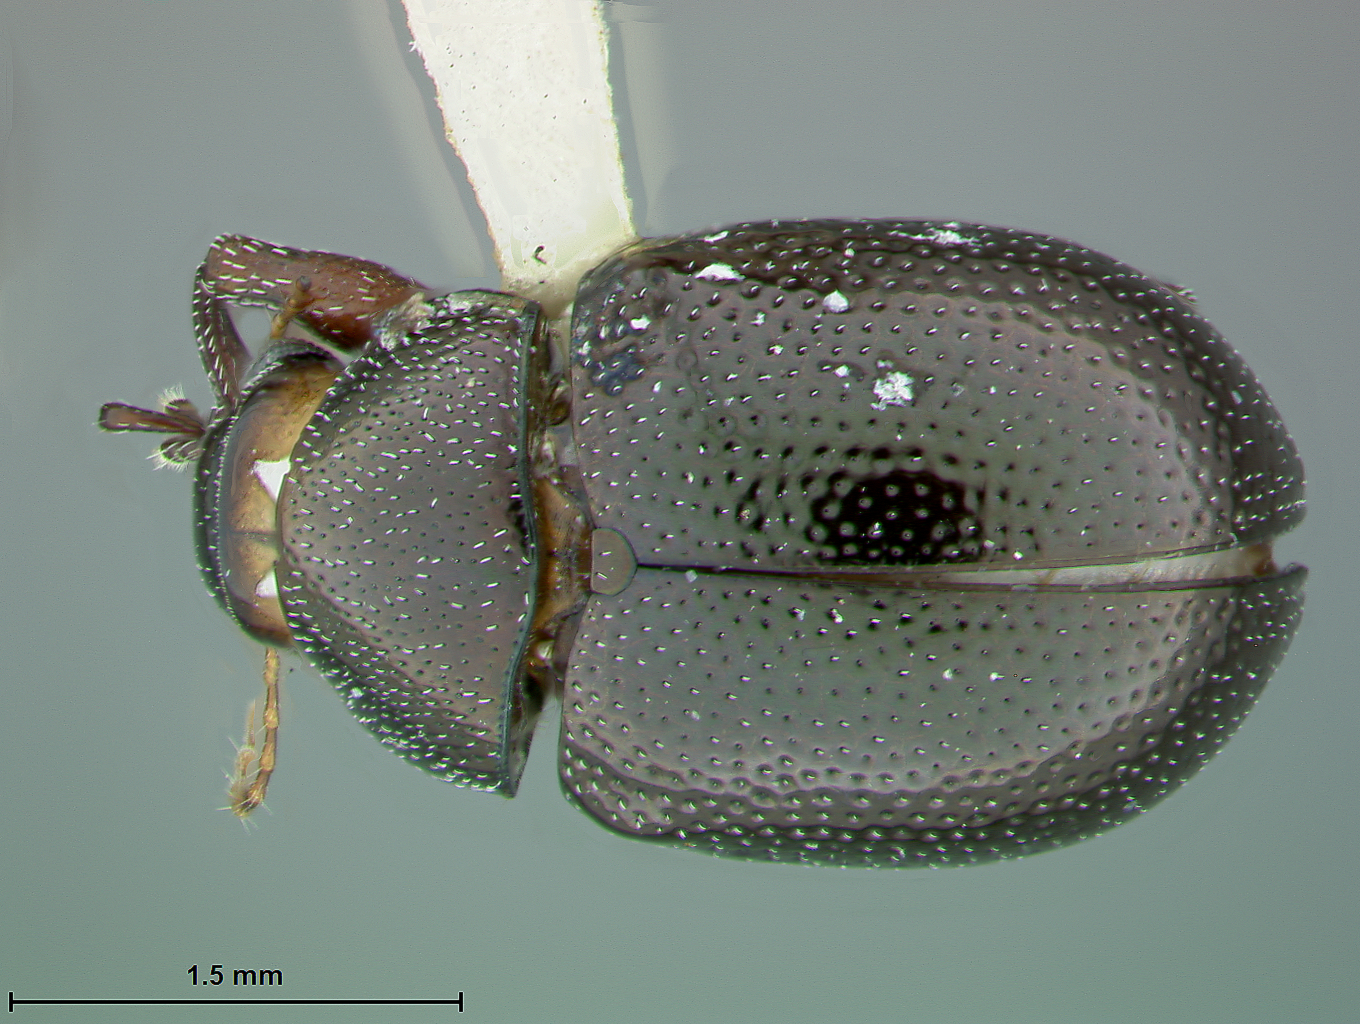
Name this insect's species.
Chalcosicya crotonis
